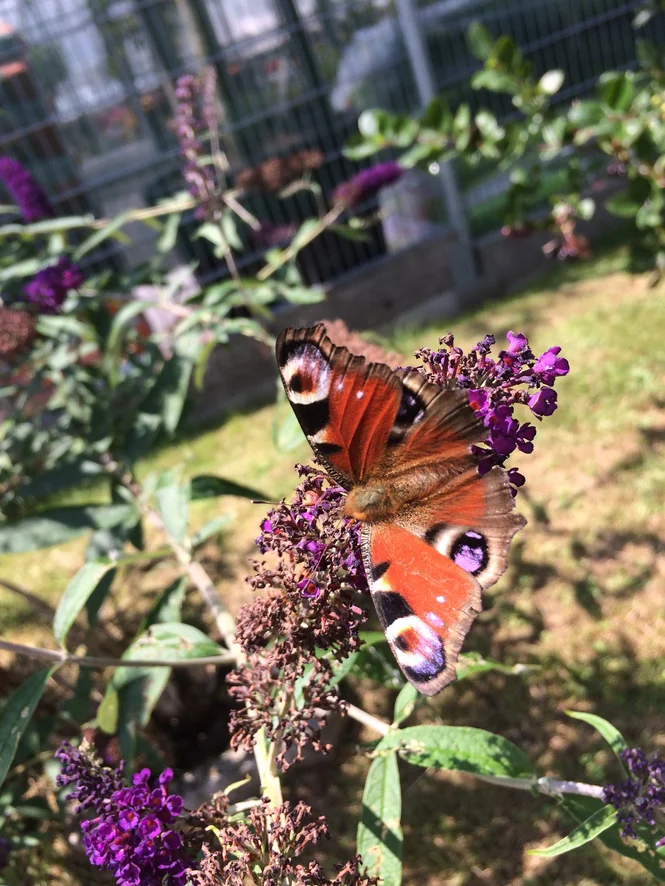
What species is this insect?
Aglais io
